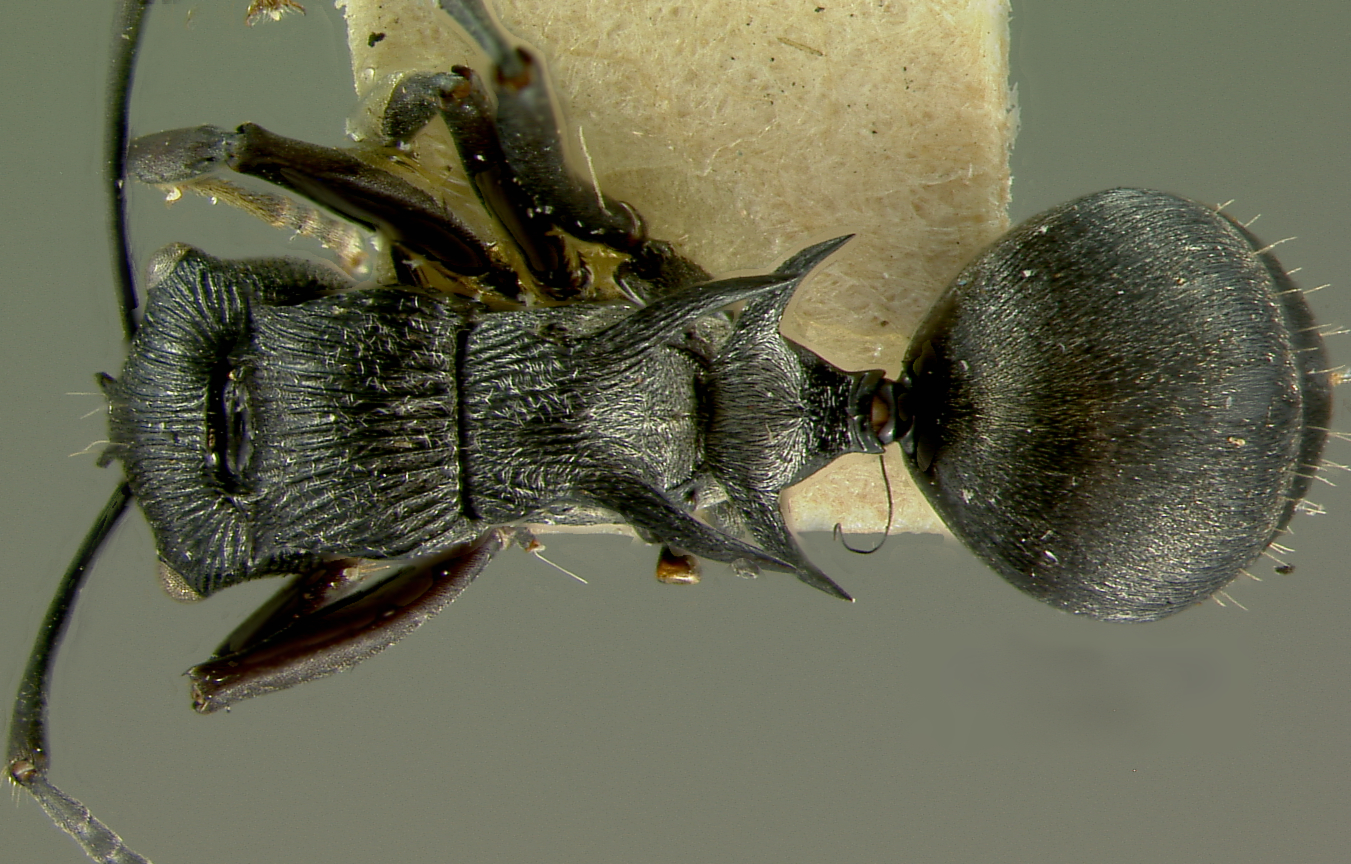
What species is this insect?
Polyrhachis geminata
